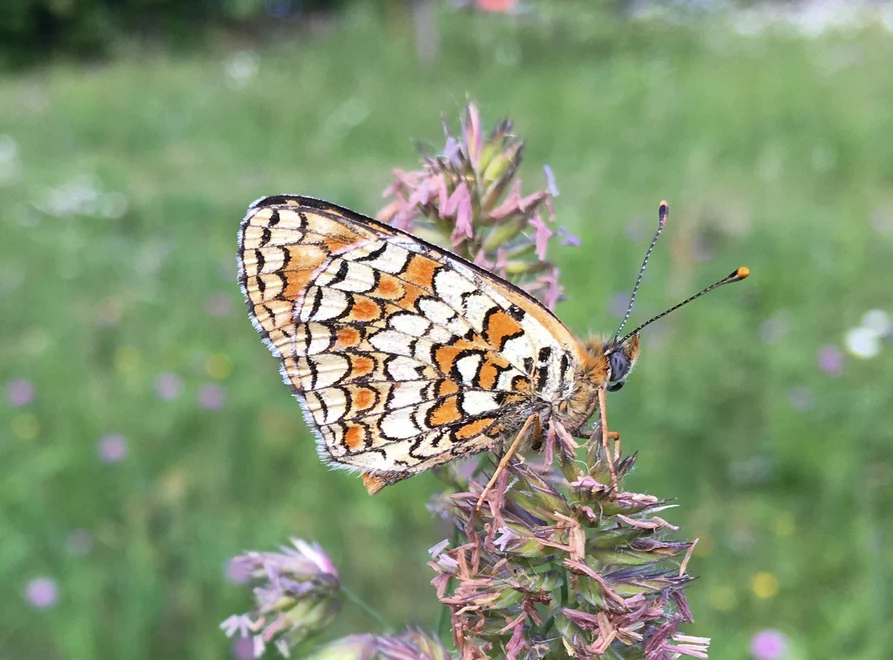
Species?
Melitaea phoebe
